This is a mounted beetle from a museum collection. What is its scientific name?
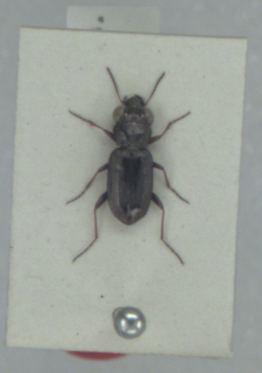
Notiophilus rufipes
